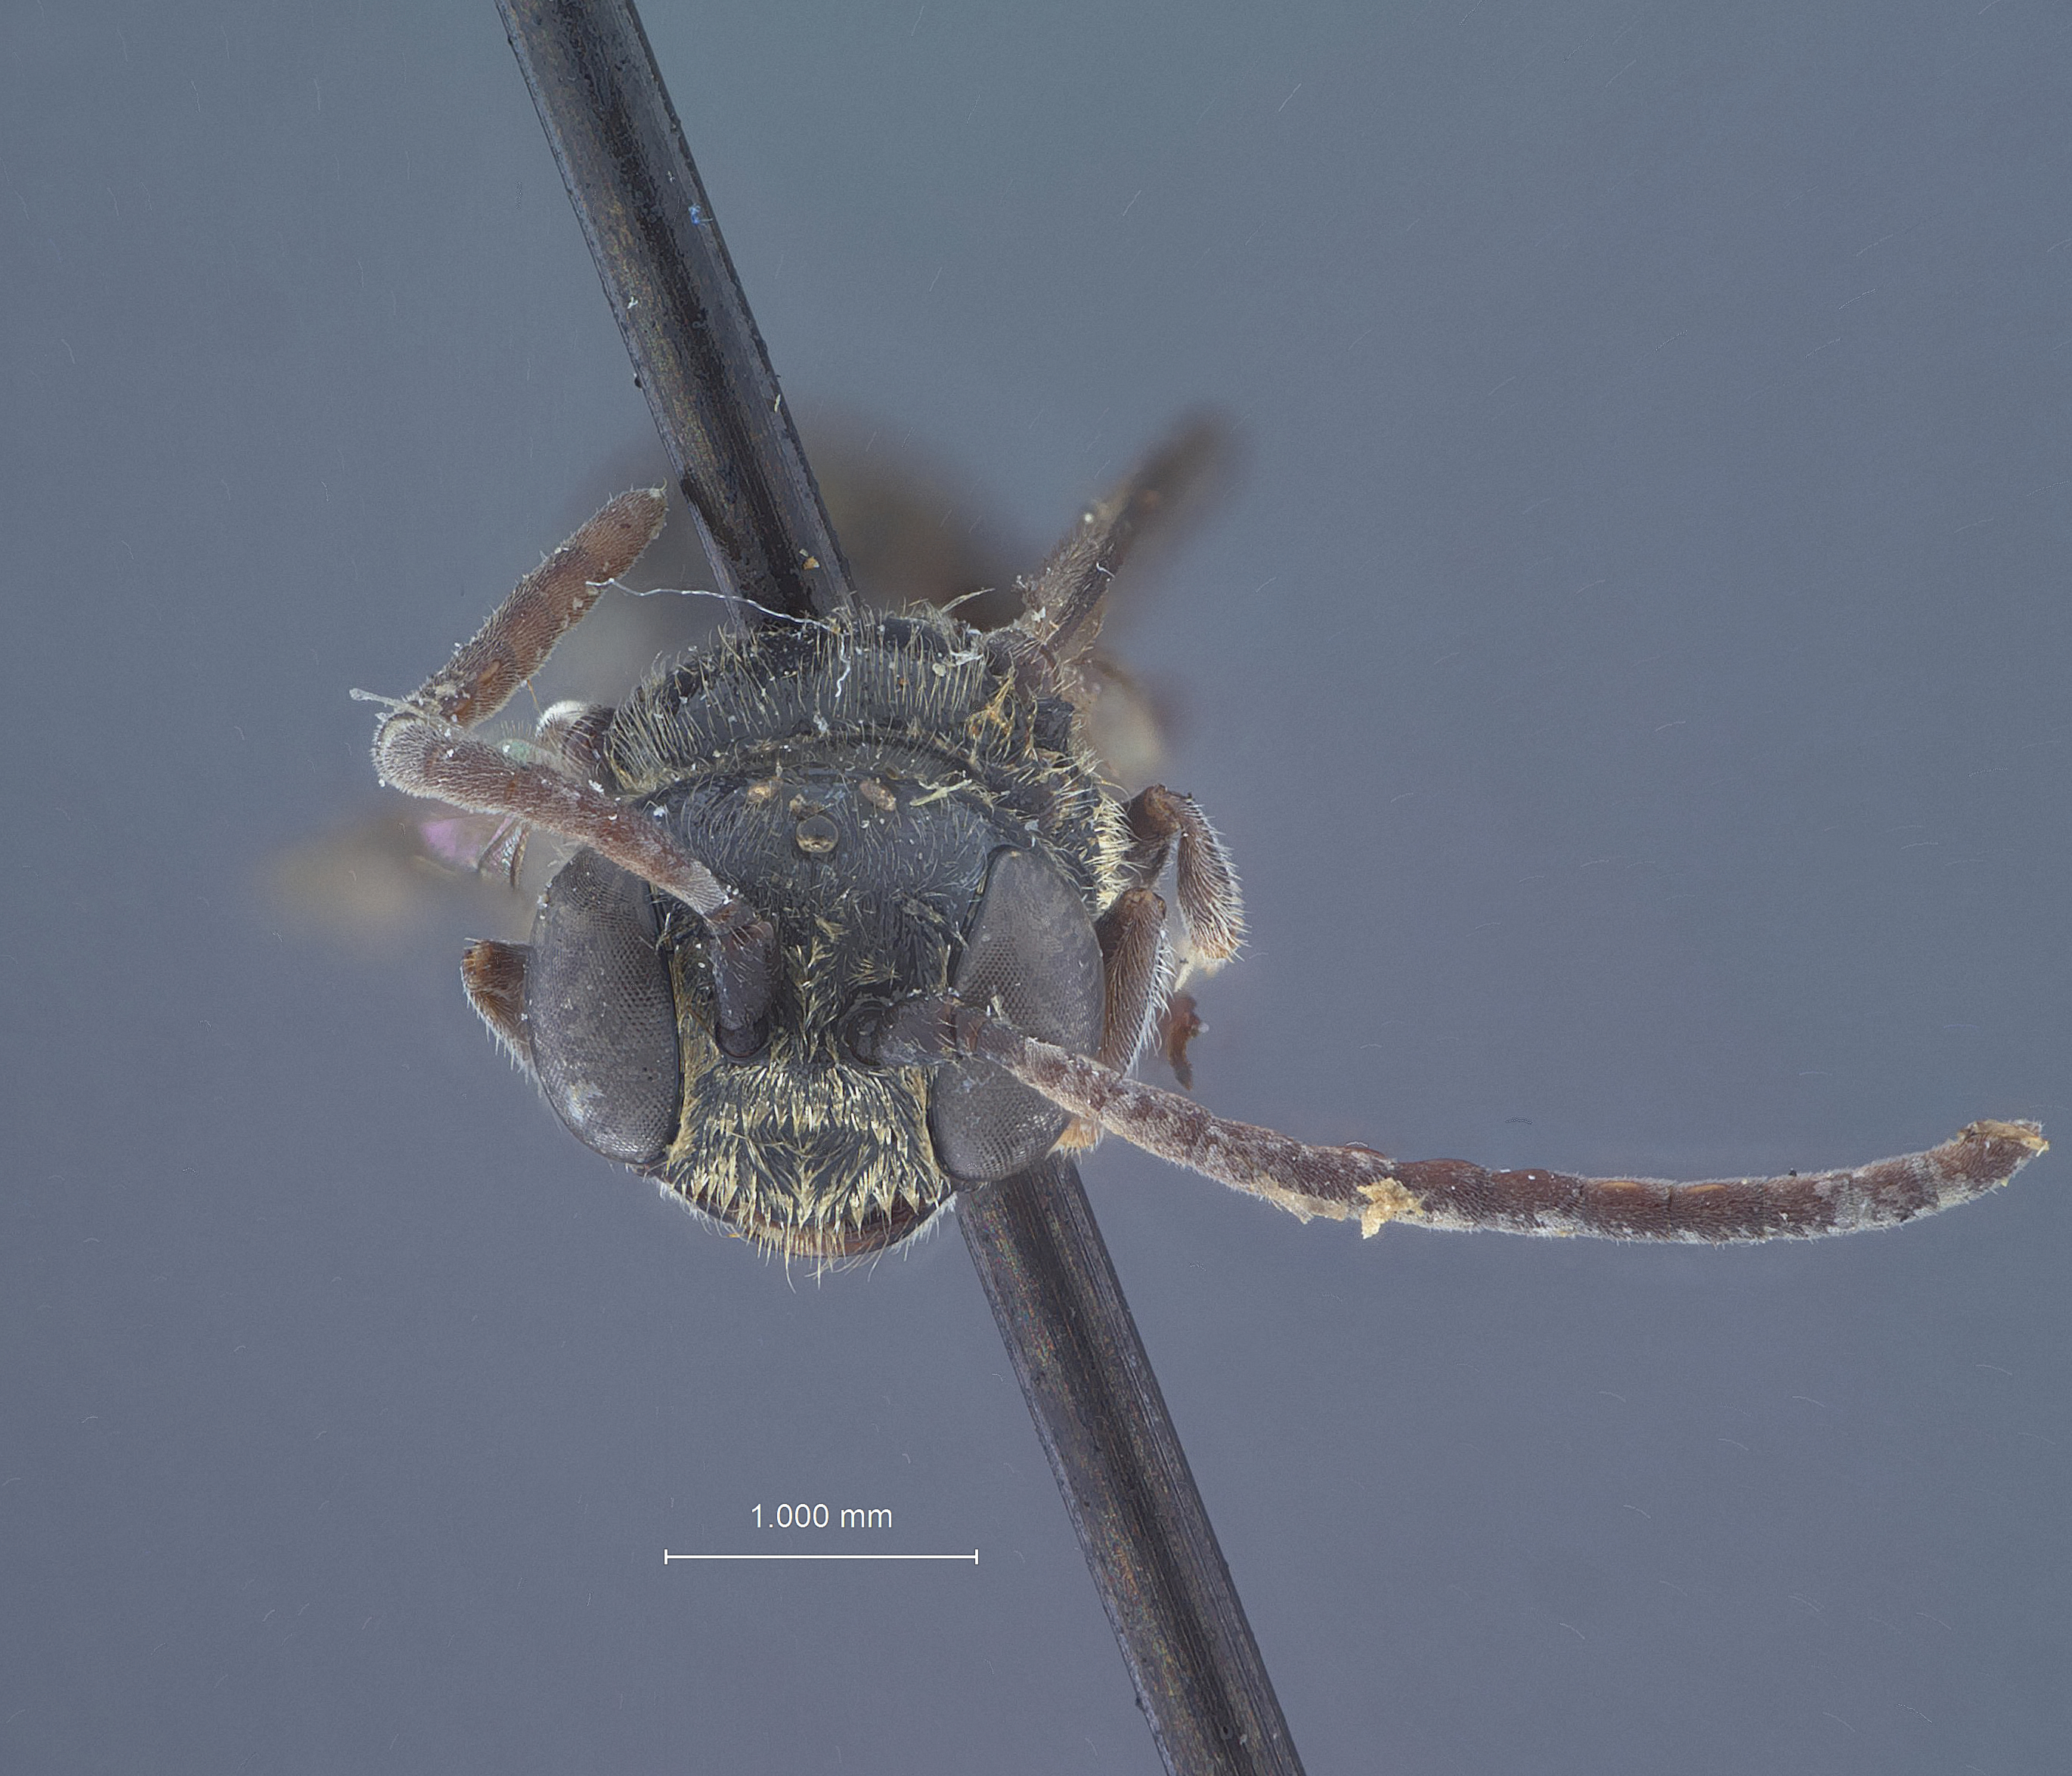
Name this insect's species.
Psen modestus
